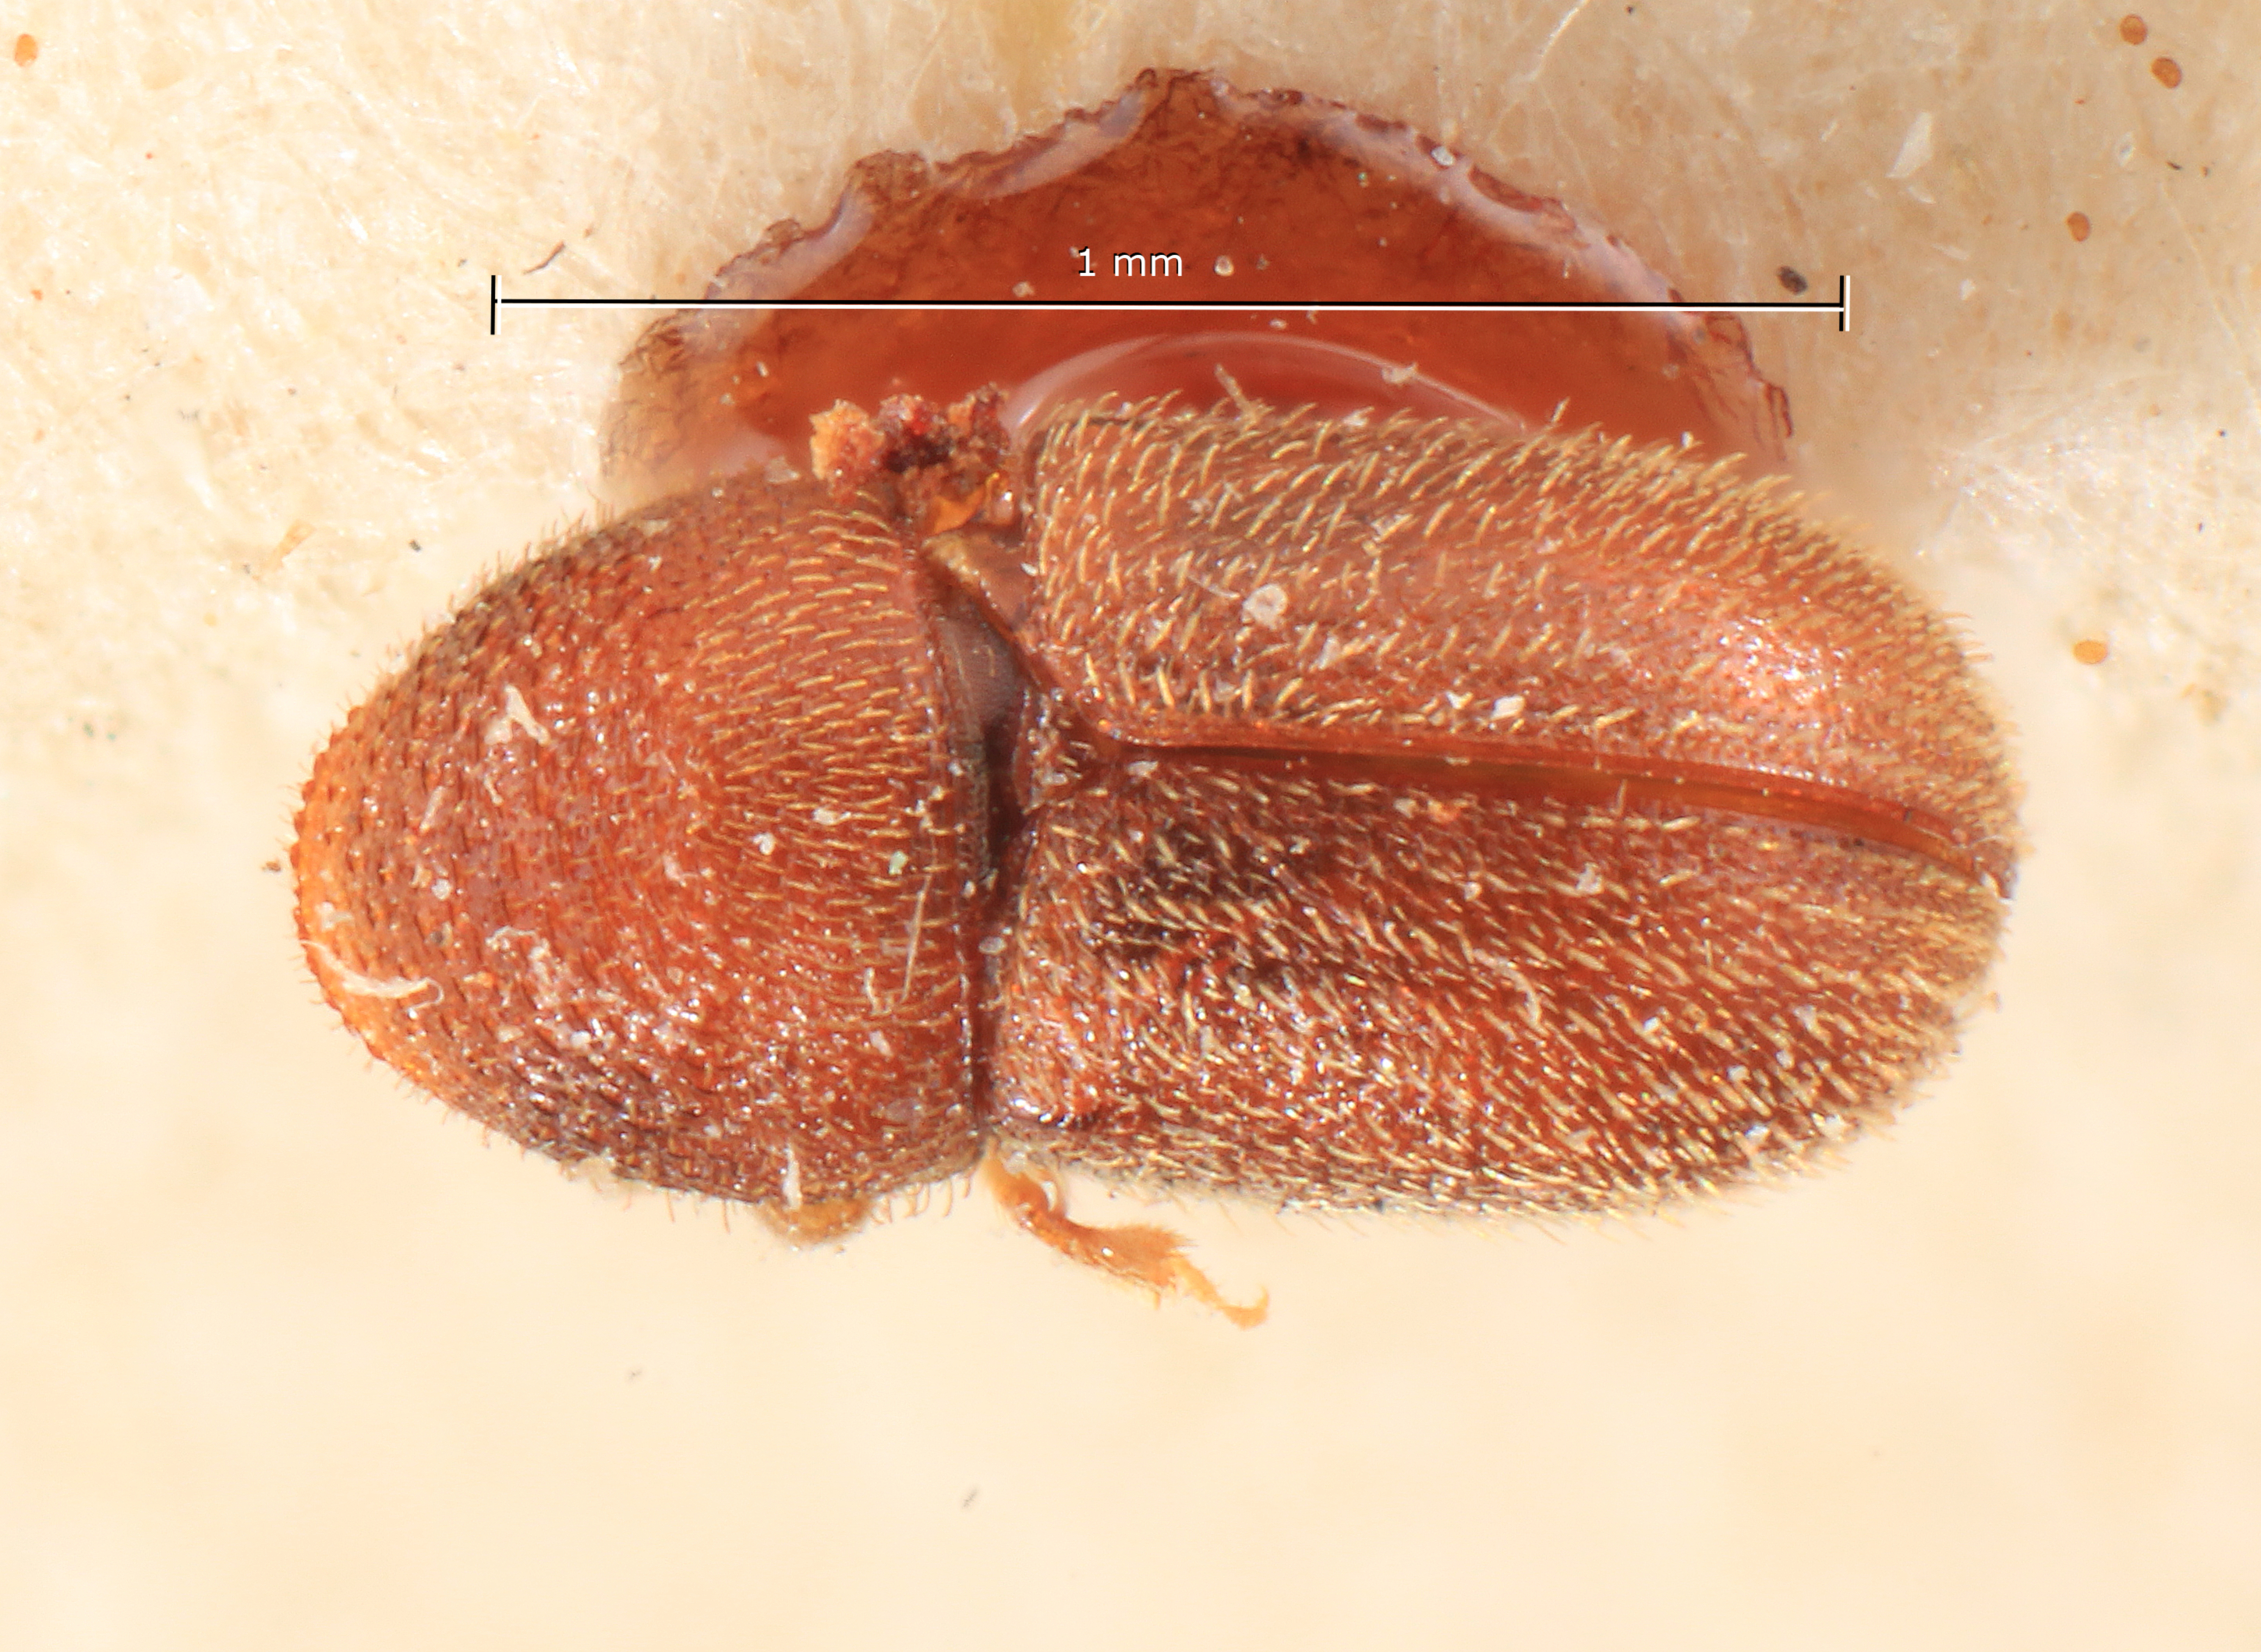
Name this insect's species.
Cryphalomorphus minor
